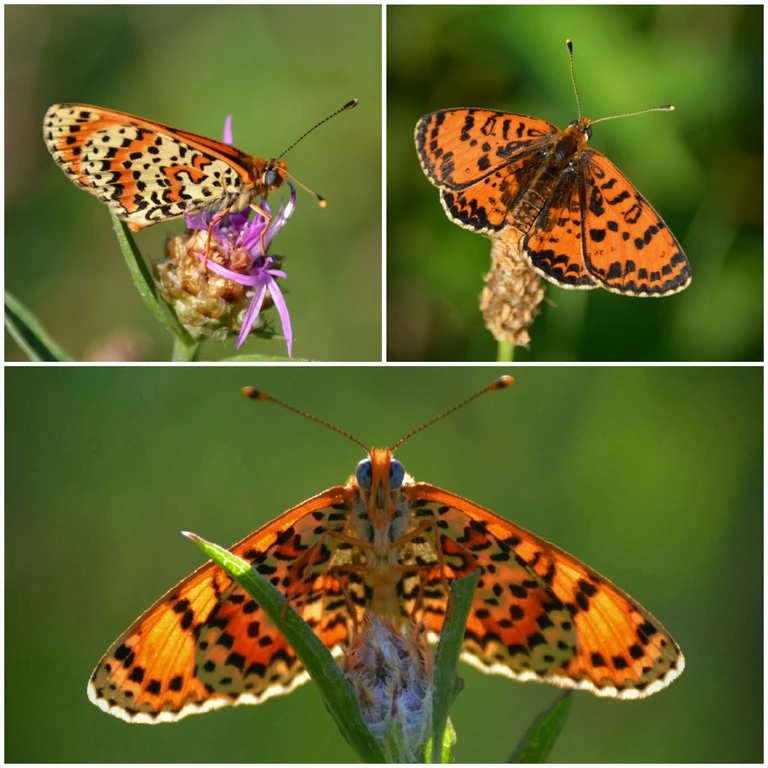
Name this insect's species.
Melitaea didyma
